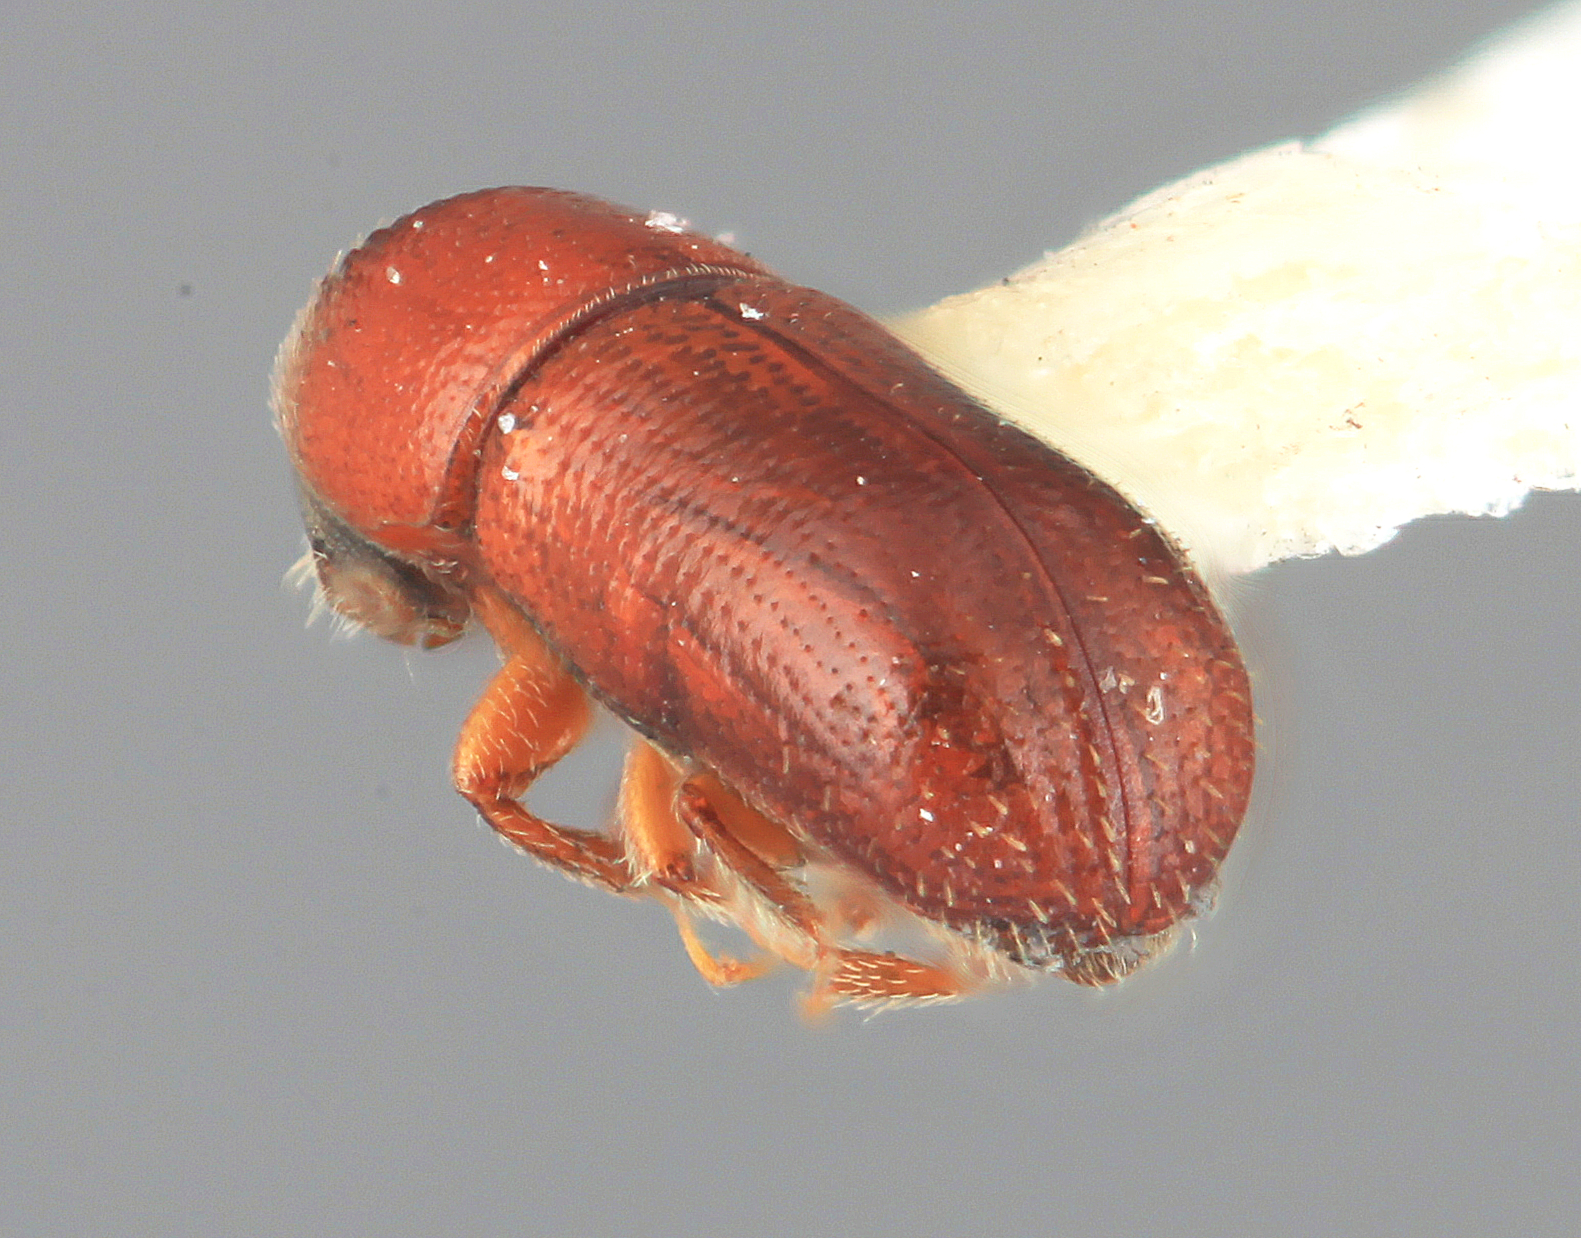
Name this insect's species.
Araptus speciosus
